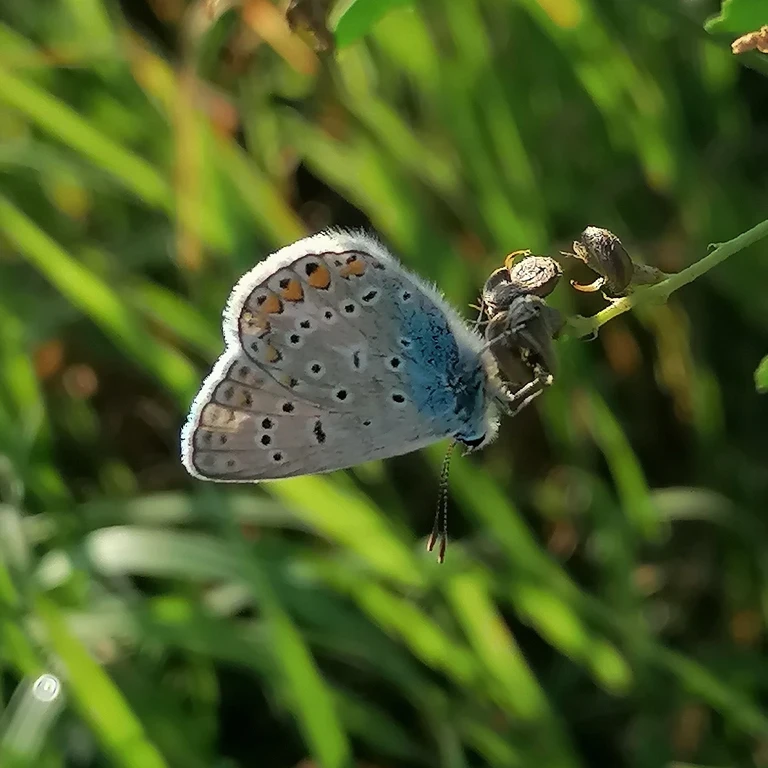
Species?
Polyommatus icarus
